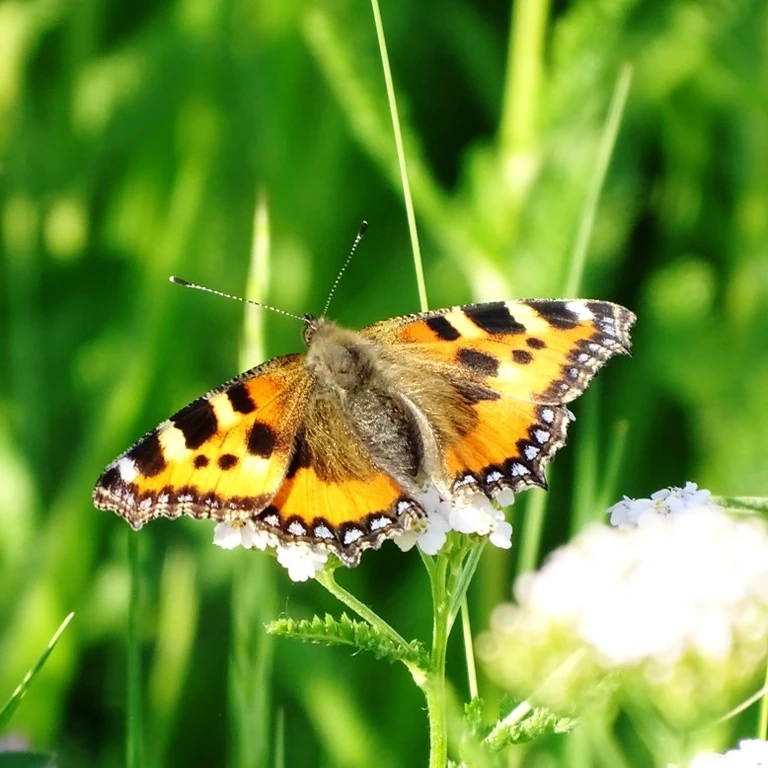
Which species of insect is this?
Aglais urticae
